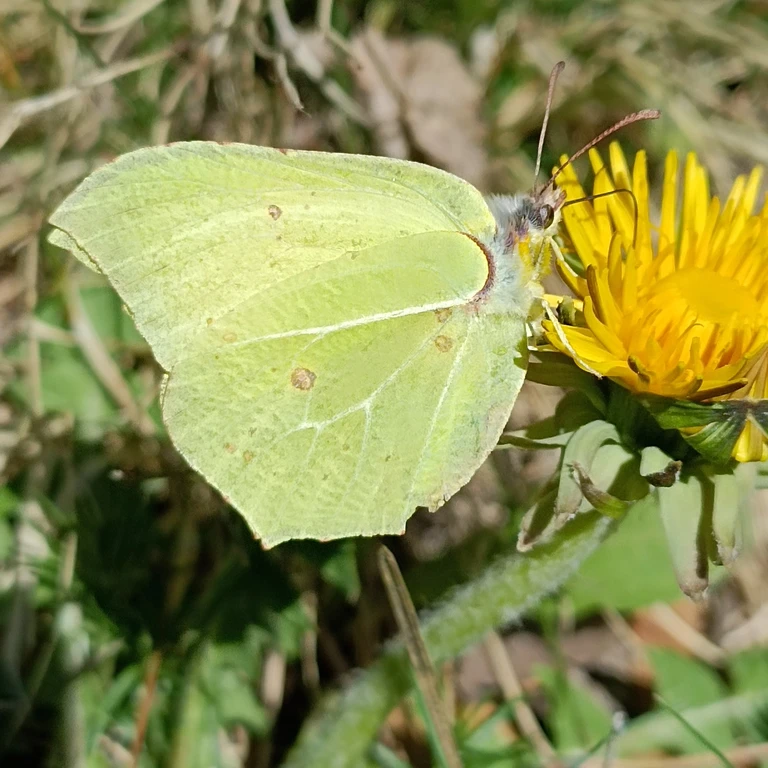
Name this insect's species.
Gonepteryx rhamni
